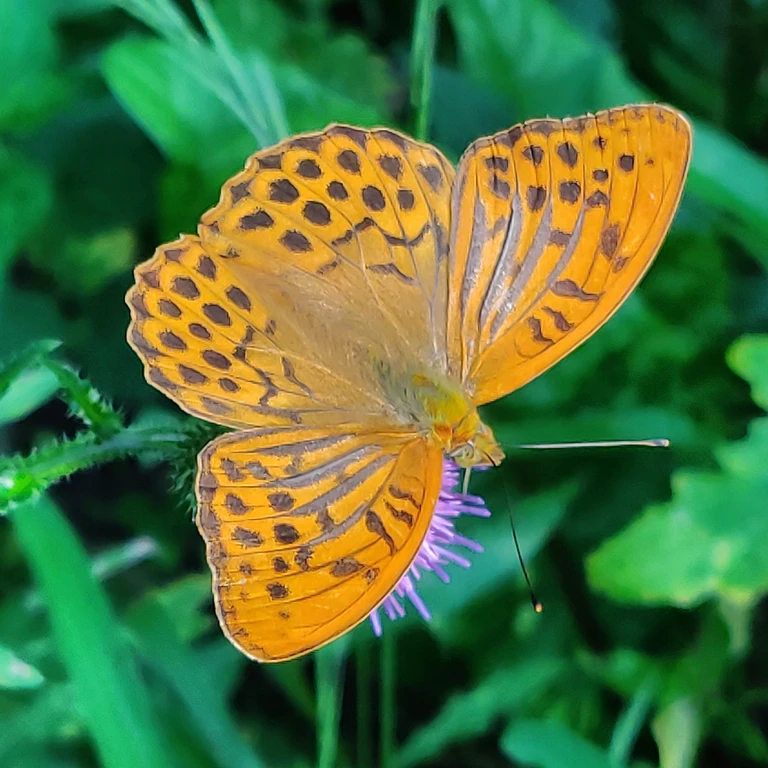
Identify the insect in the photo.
Argynnis paphia
